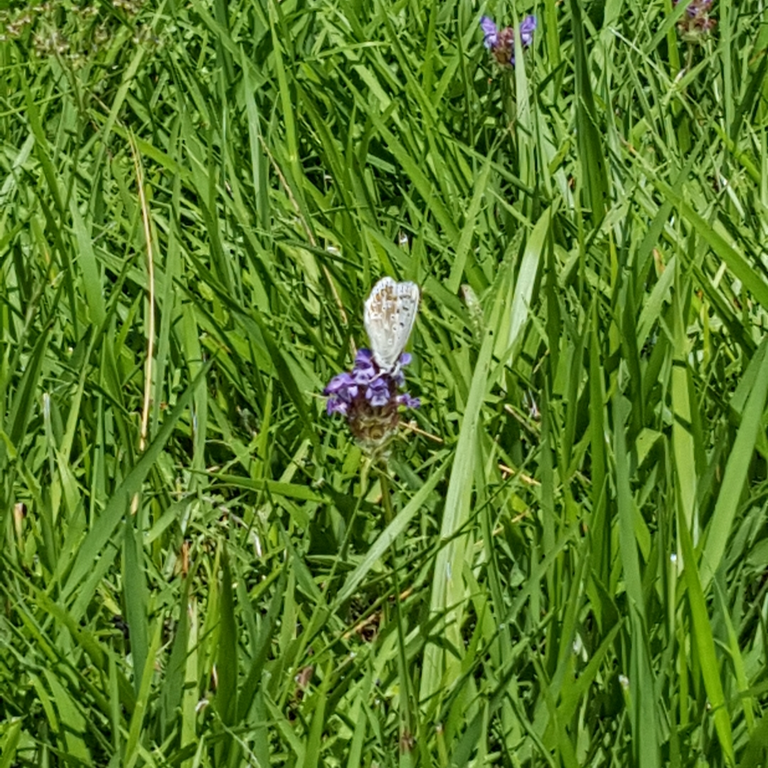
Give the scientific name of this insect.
Lysandra coridon
